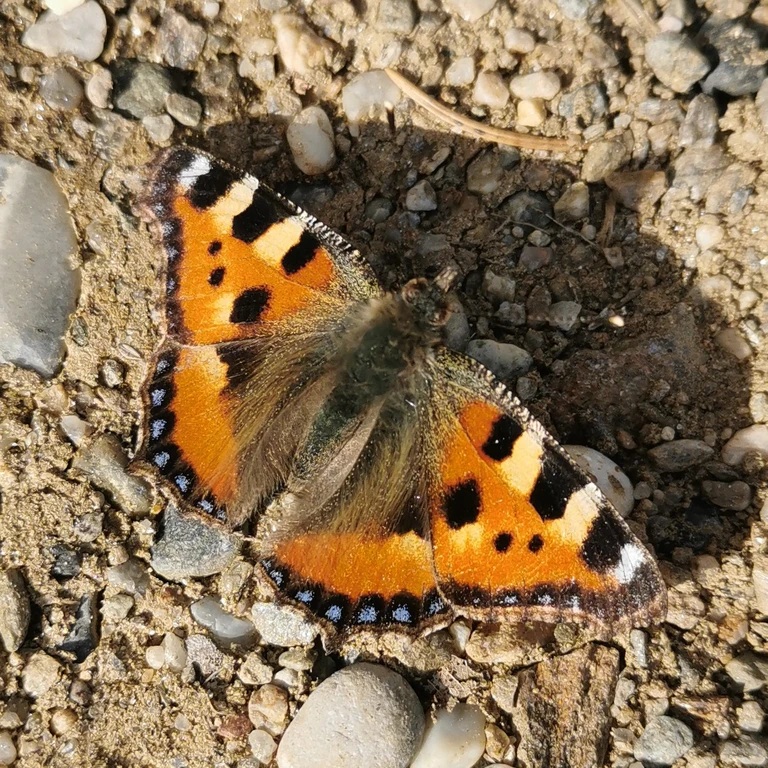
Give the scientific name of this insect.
Aglais urticae
